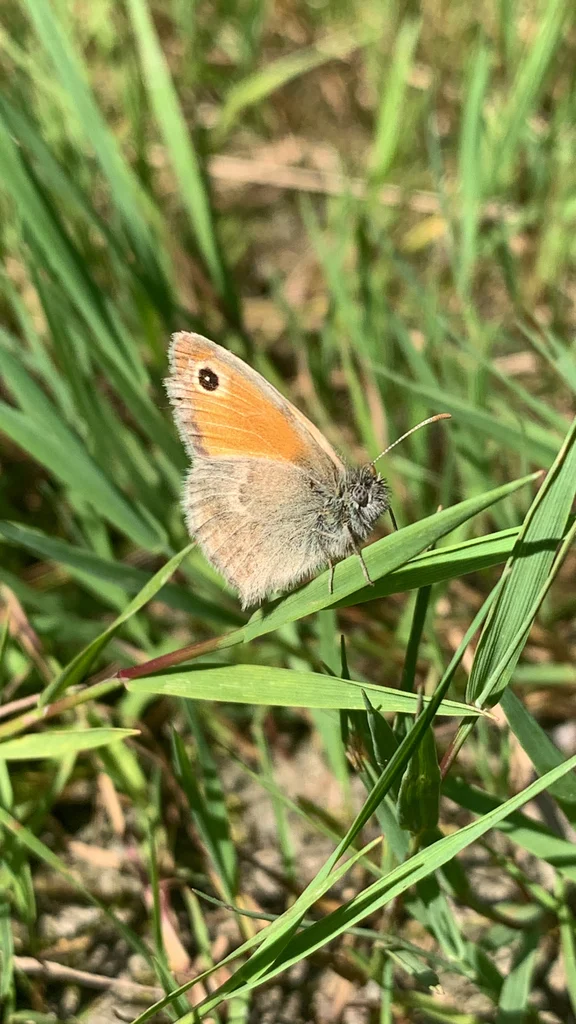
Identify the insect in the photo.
Coenonympha pamphilus
